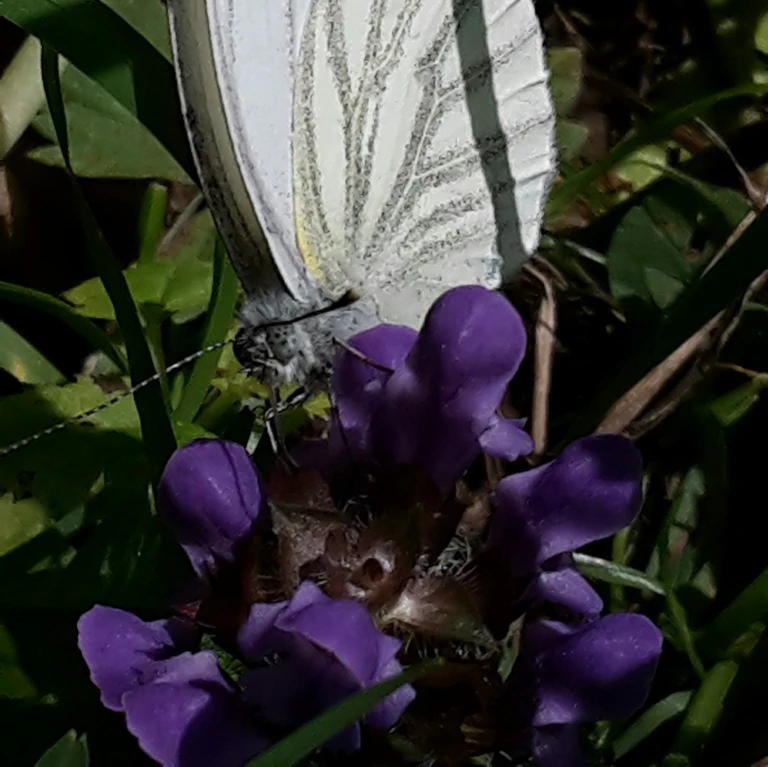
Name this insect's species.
Pieris napi
